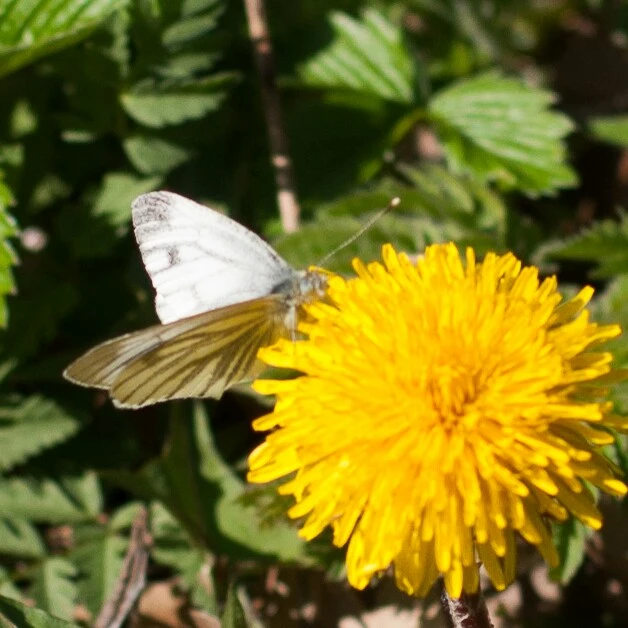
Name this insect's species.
Pieris napi
